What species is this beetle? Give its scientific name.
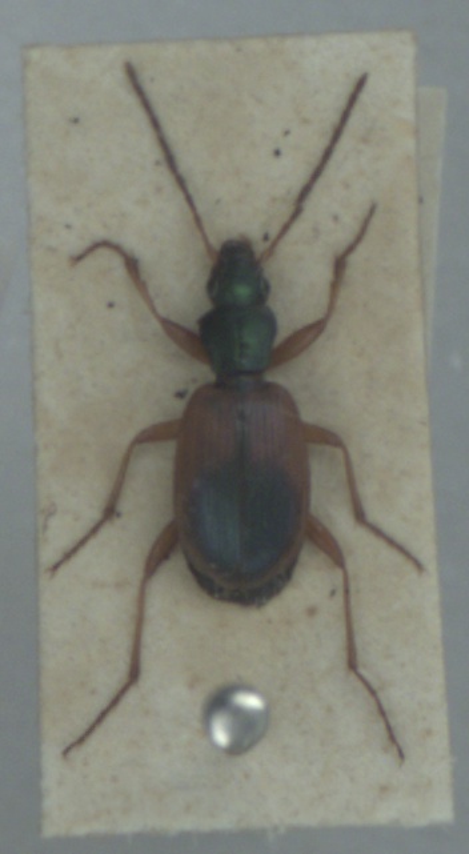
Anchomenus dorsalis
